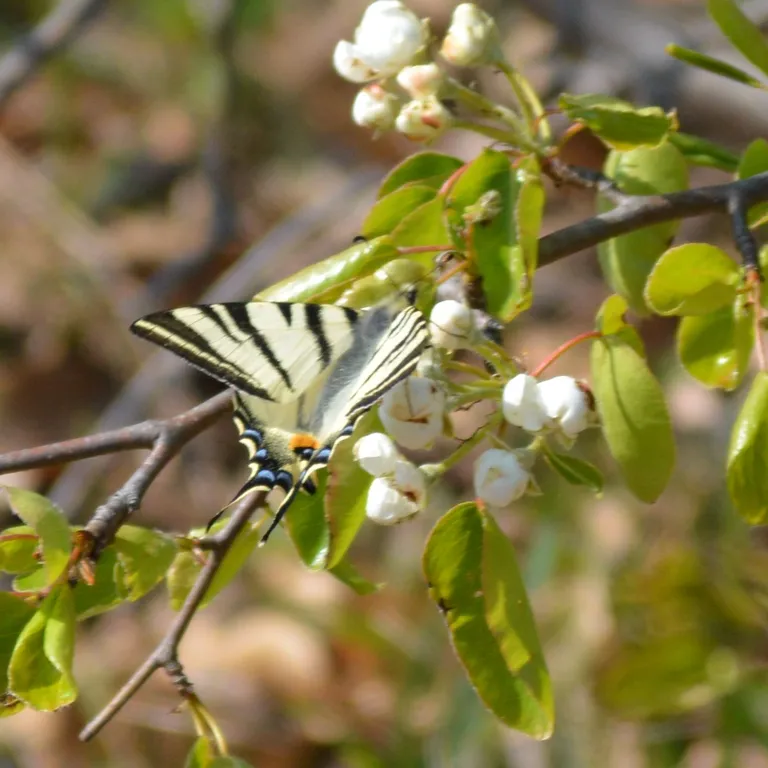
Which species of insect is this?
Iphiclides podalirius
